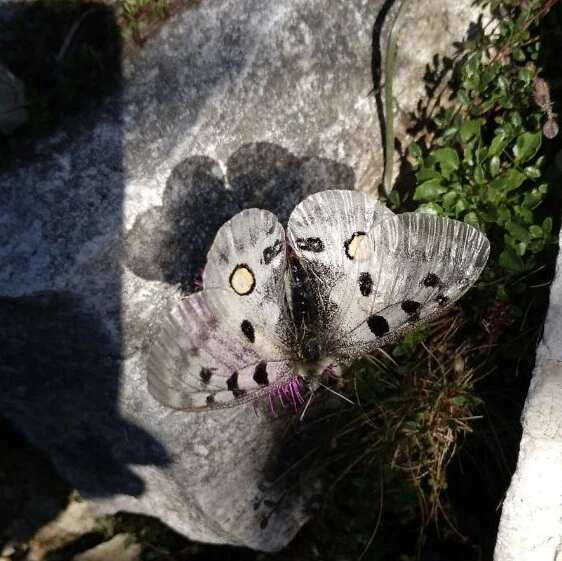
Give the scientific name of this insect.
Parnassius apollo
